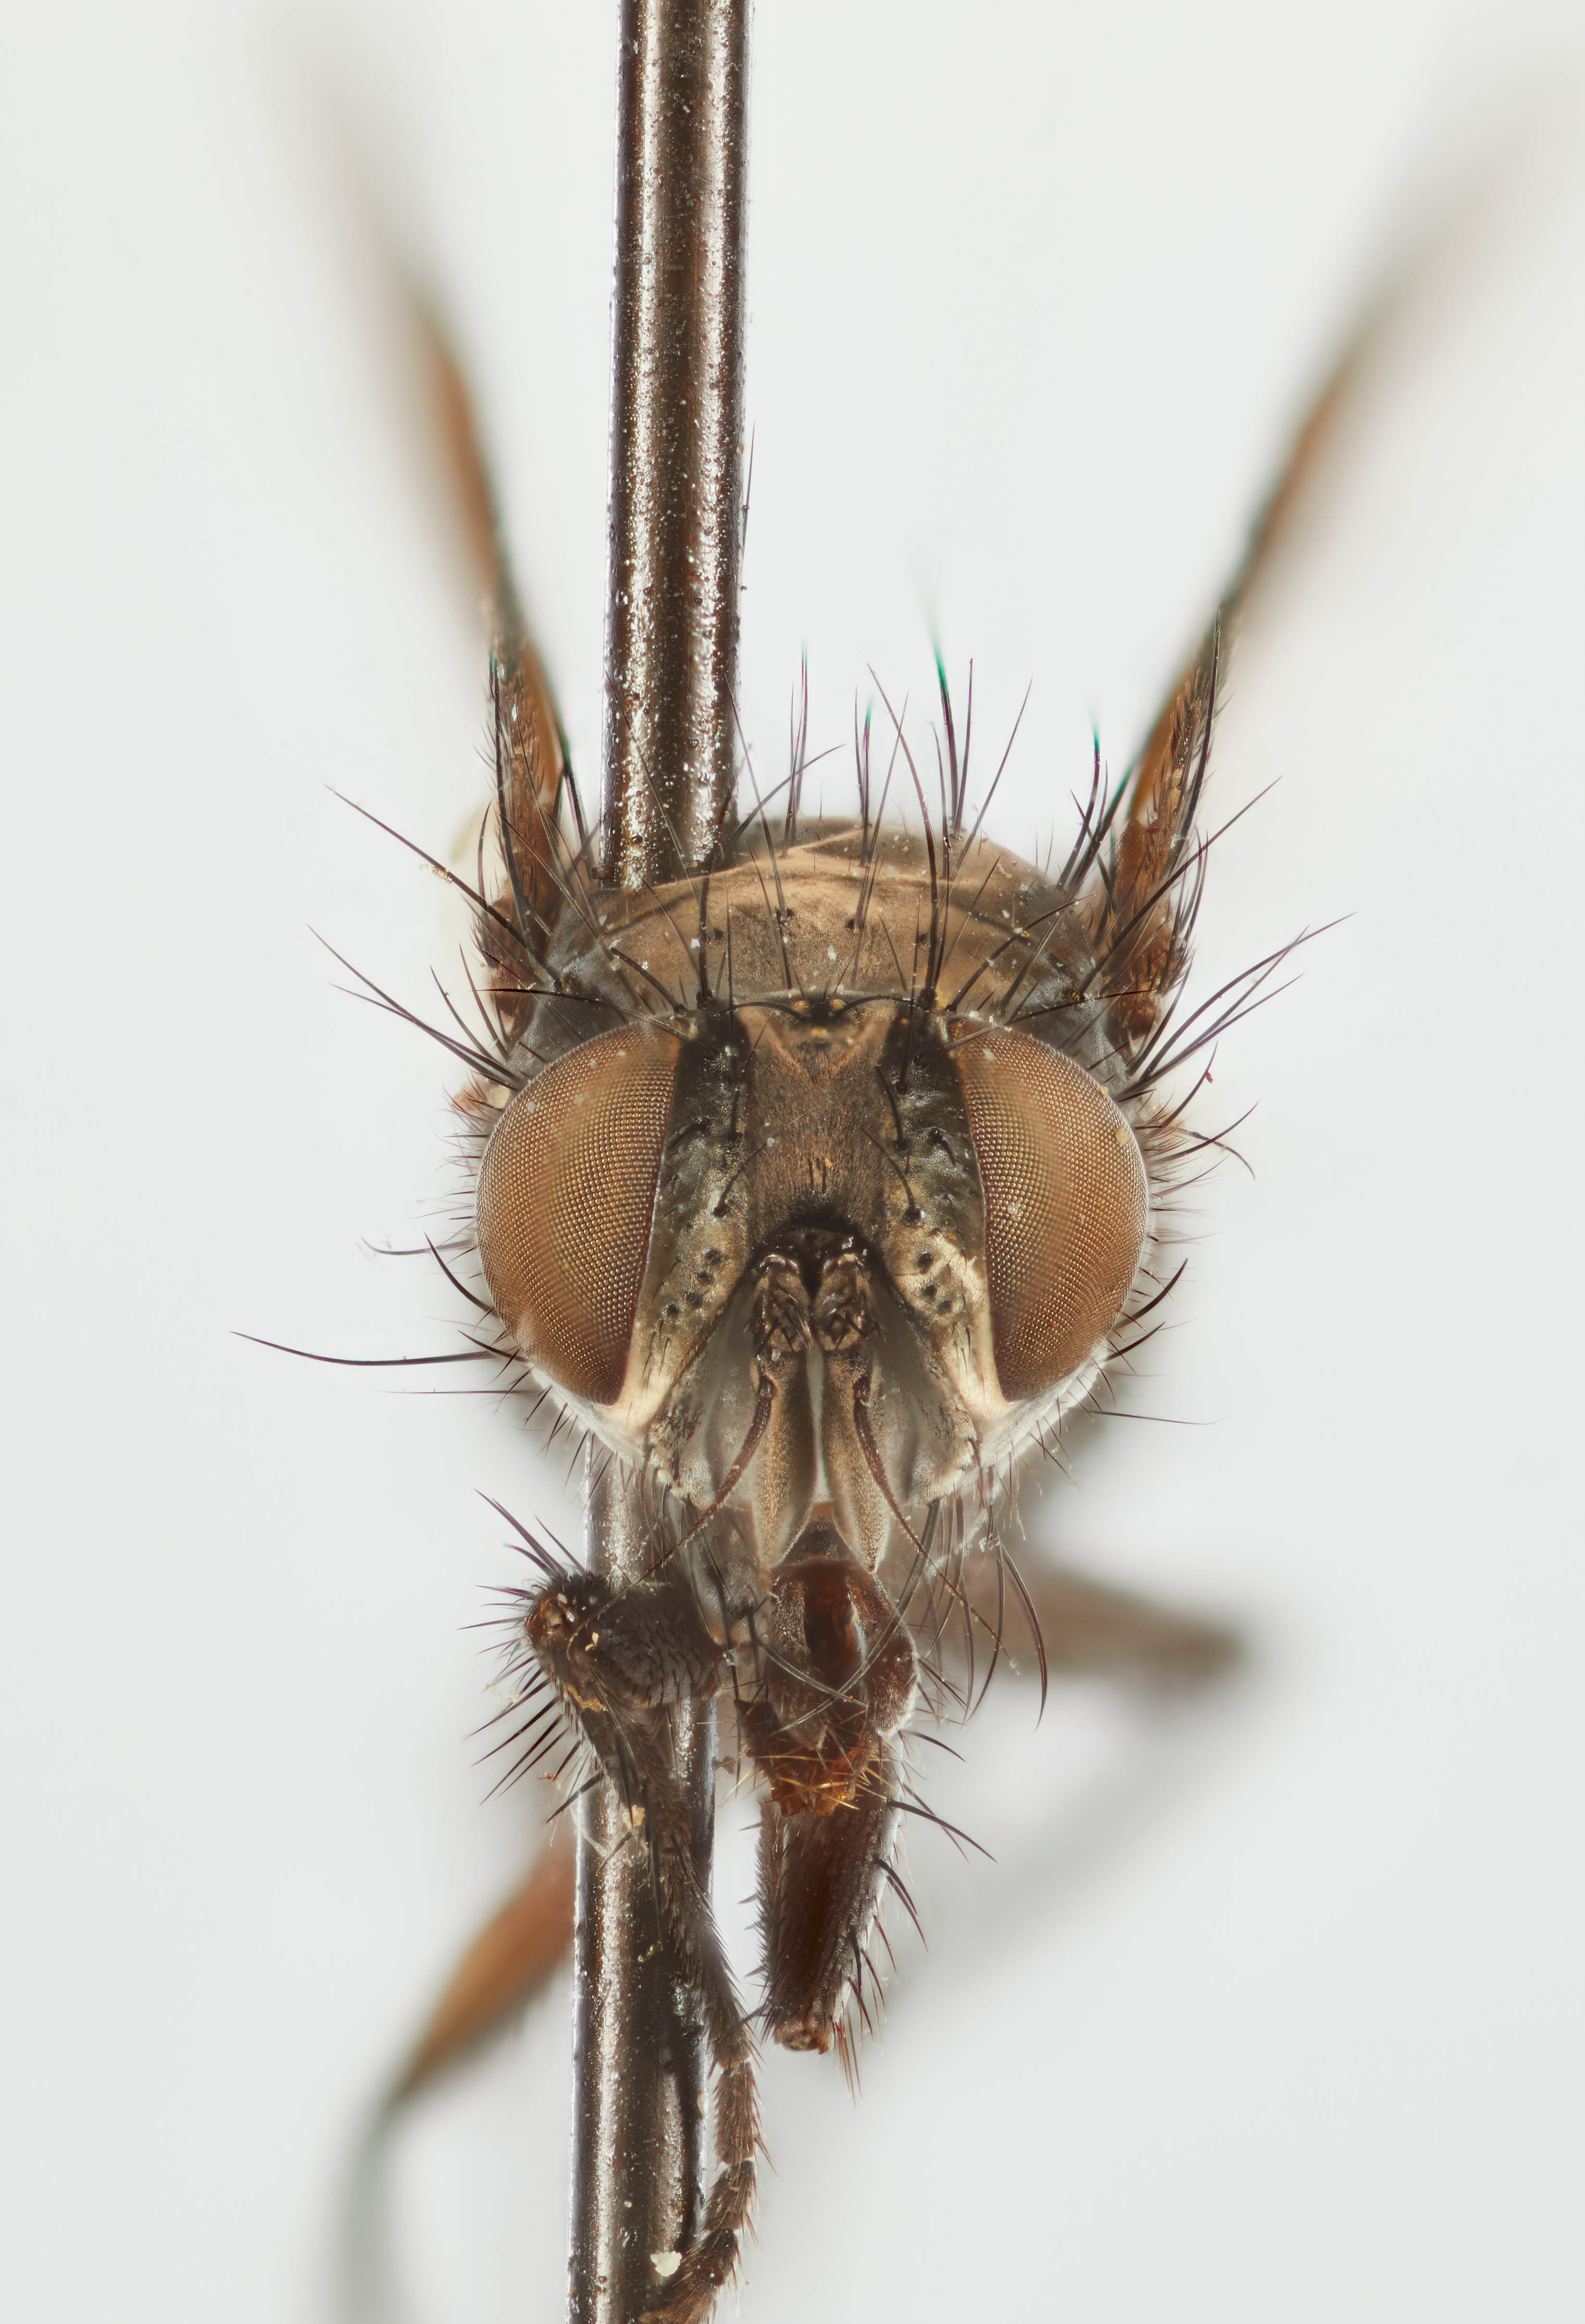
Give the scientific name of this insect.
Melanorlopteryx costalis
